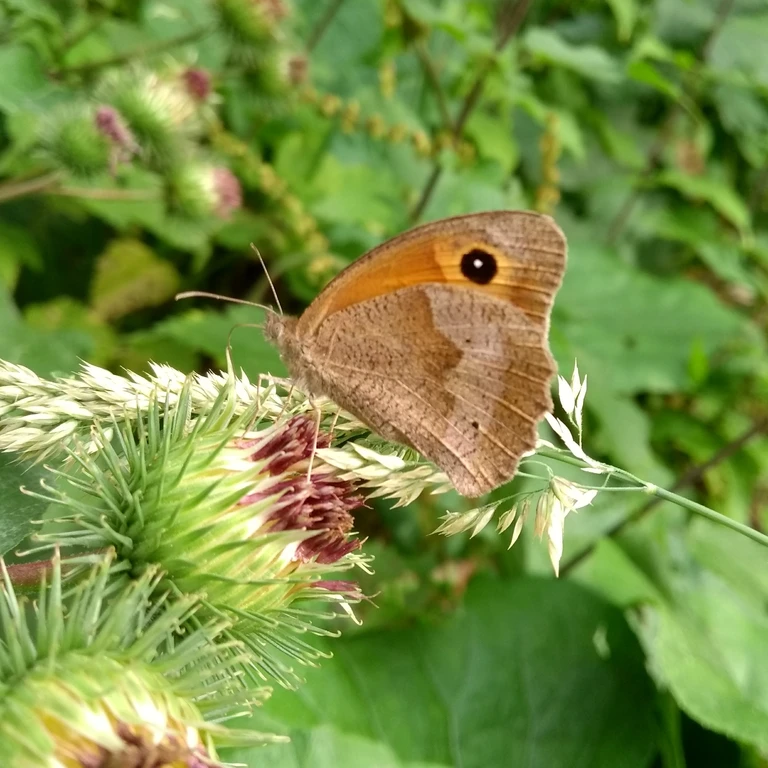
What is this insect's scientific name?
Maniola jurtina
